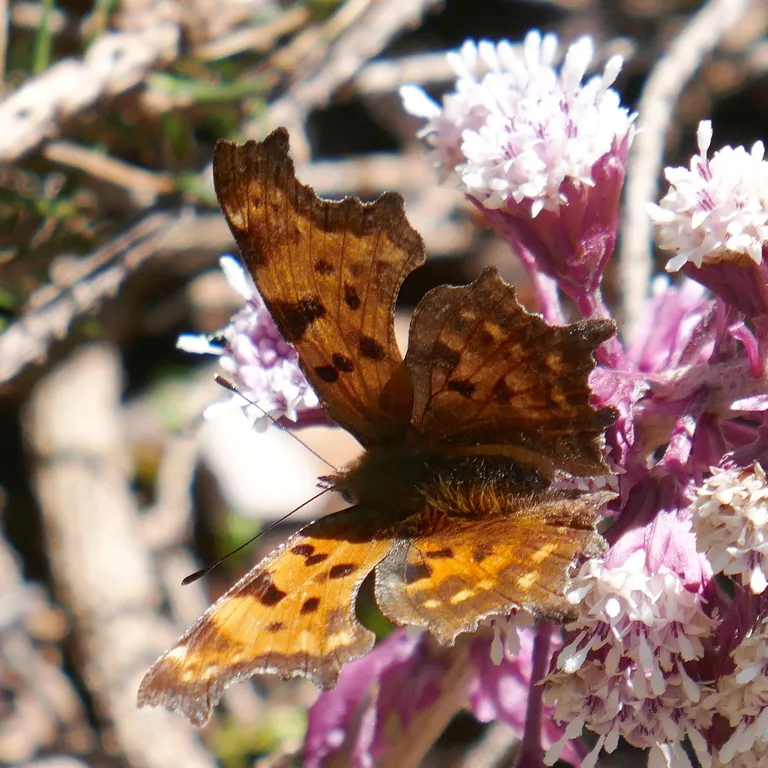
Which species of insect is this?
Polygonia c-album
